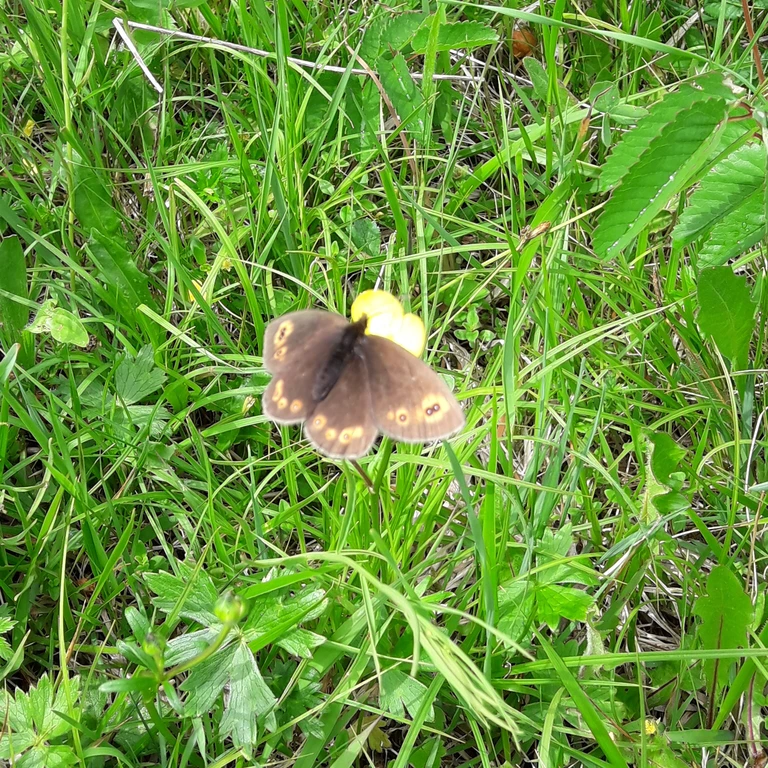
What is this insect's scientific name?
Erebia medusa
